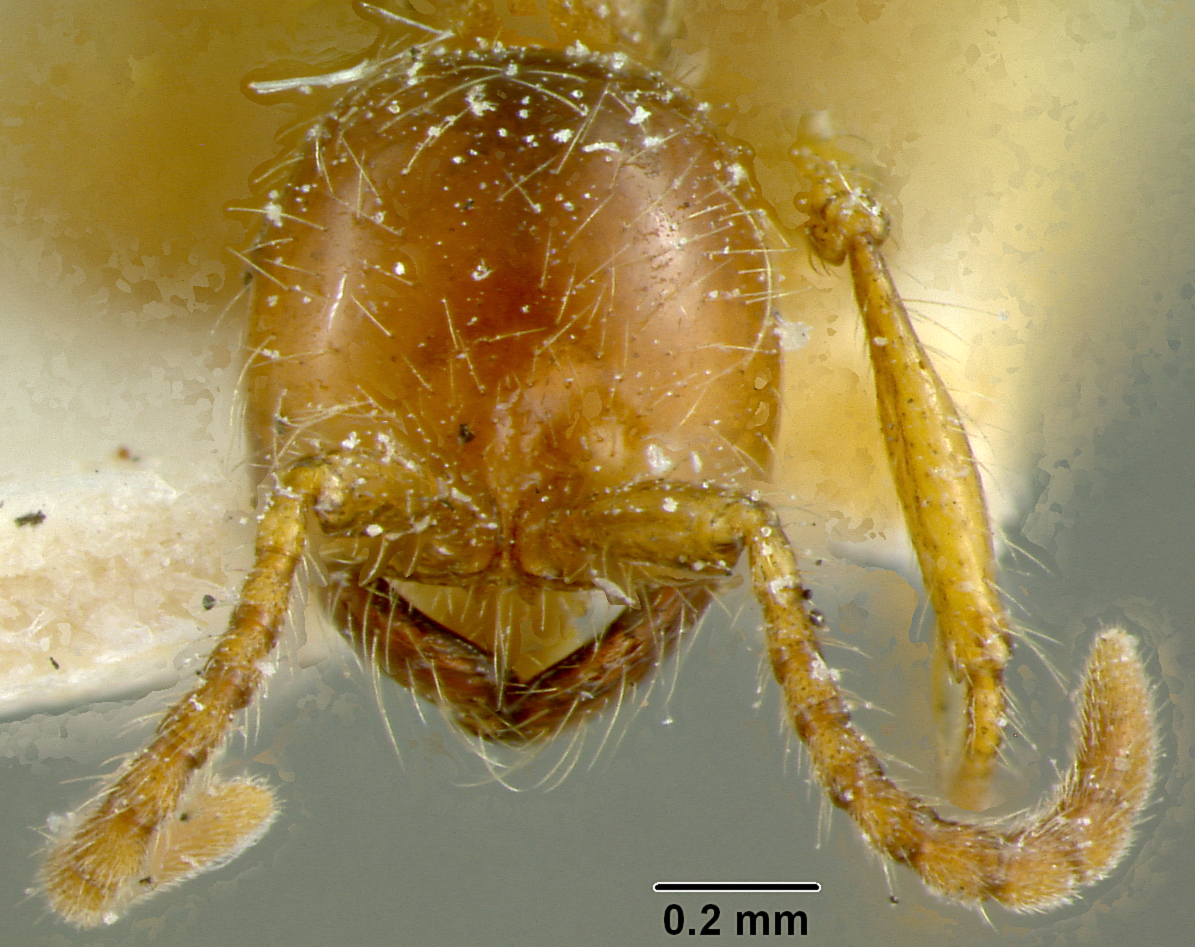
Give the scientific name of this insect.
Aenictus eugenii
